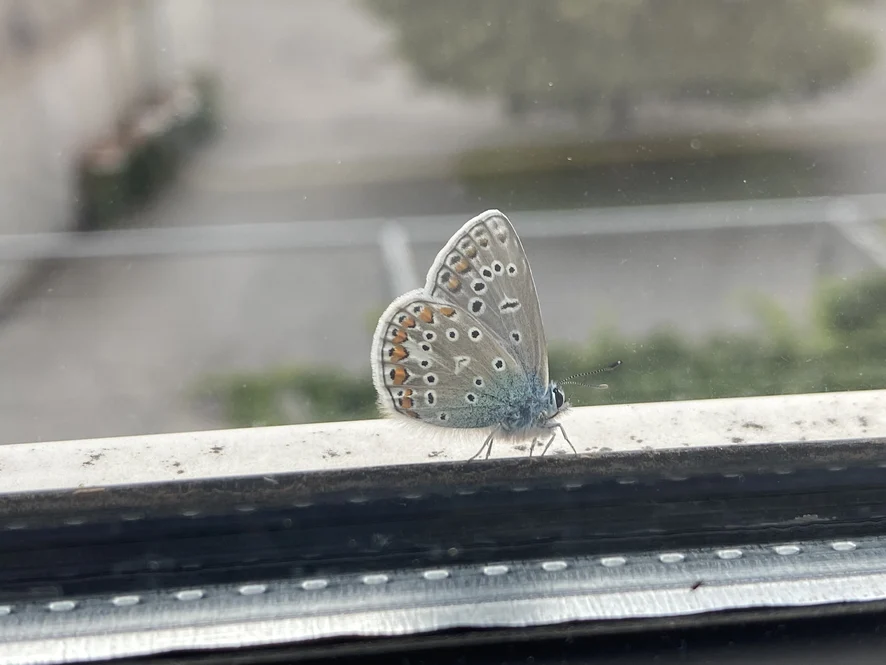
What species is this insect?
Polyommatus icarus
